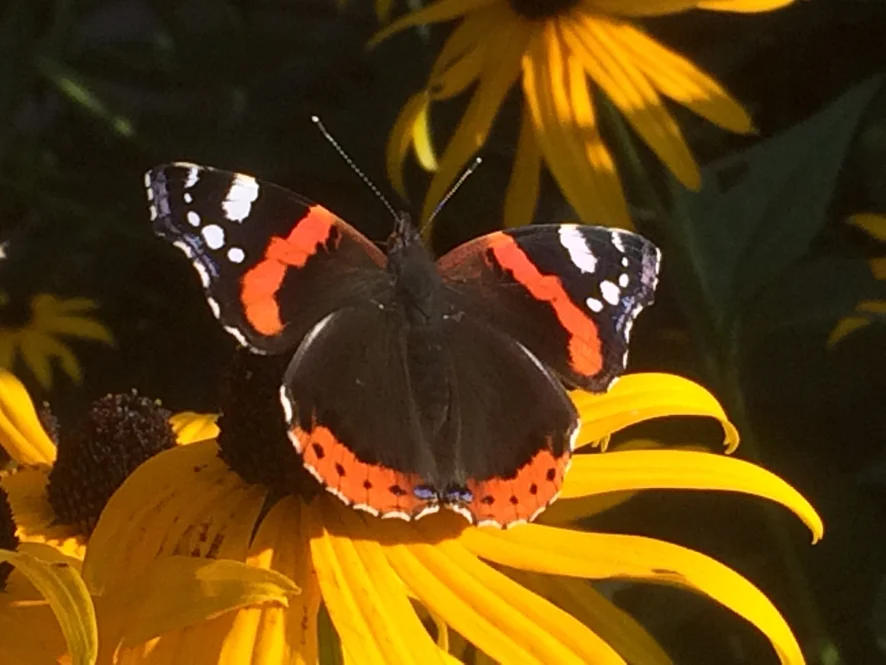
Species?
Vanessa atalanta
